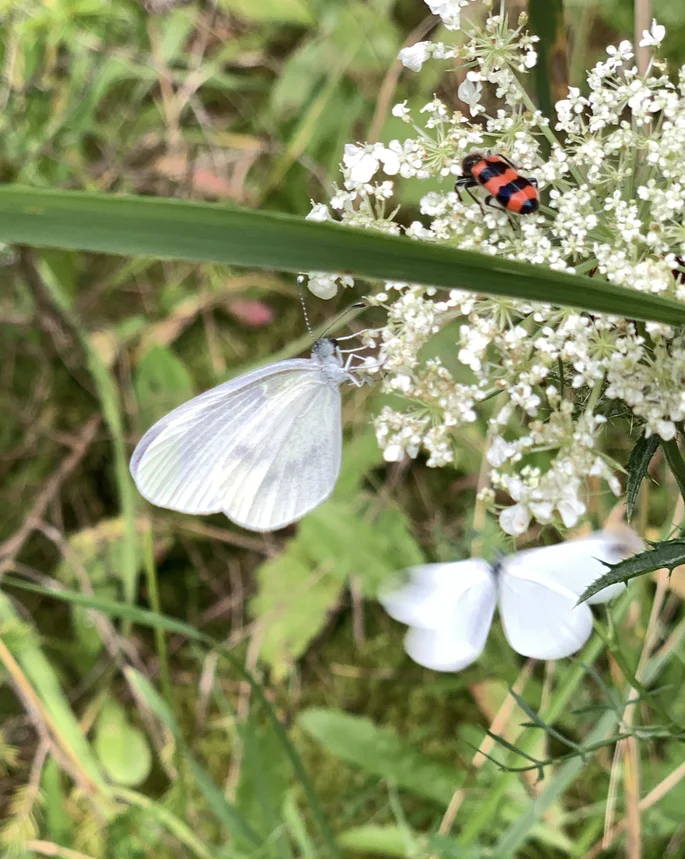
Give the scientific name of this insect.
Leptidea sinapis/juvernica
